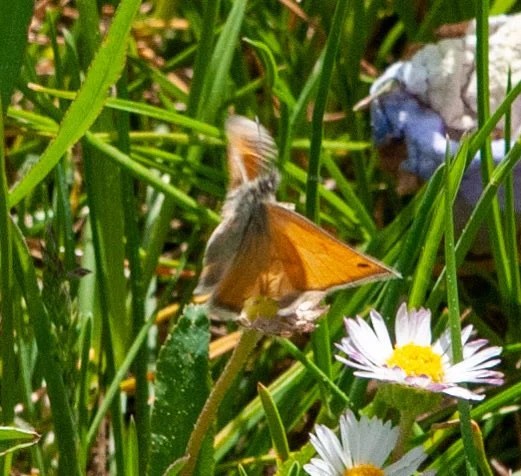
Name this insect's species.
Coenonympha pamphilus
